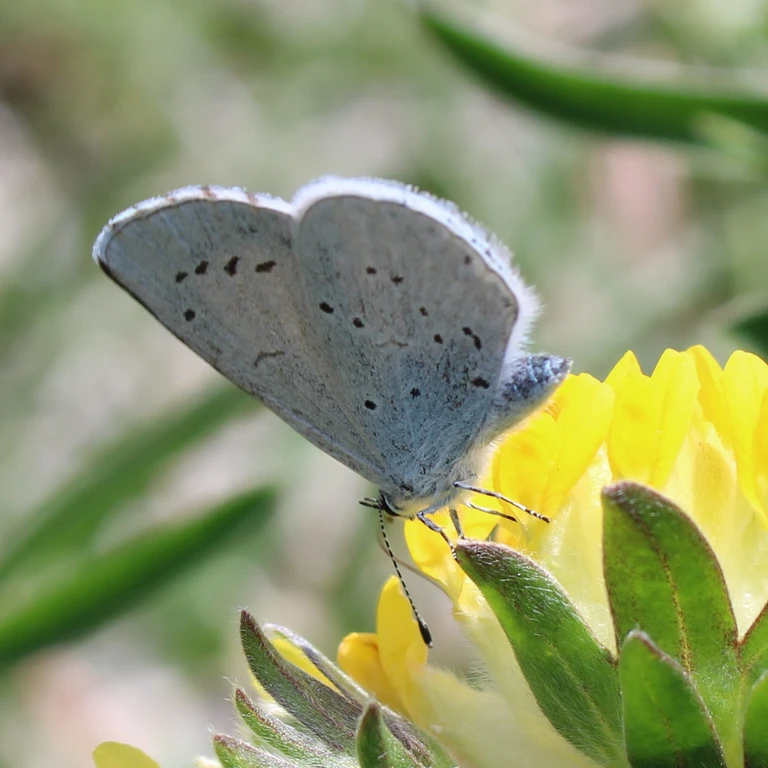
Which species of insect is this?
Celastrina argiolus
